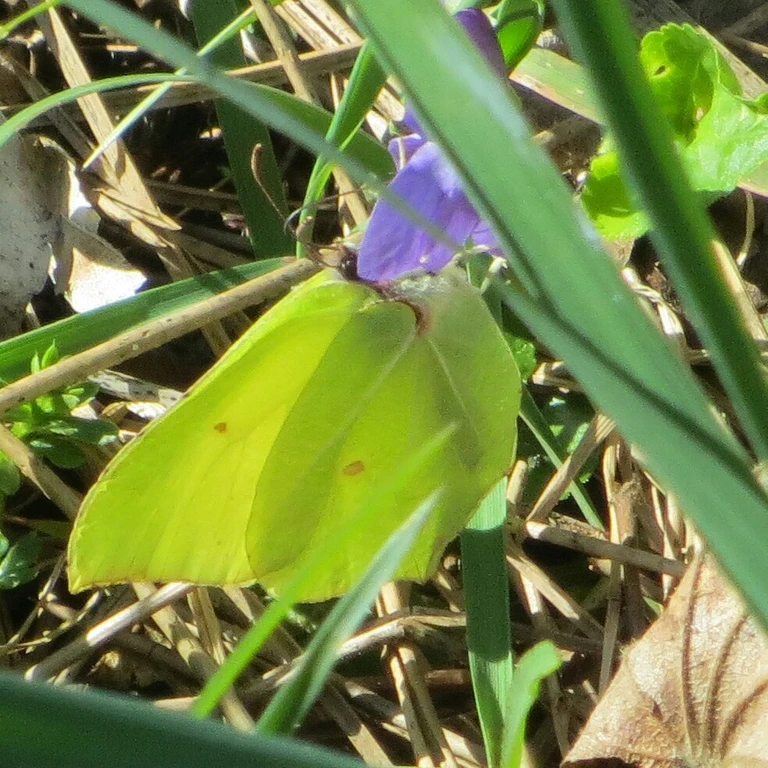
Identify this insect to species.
Gonepteryx rhamni
